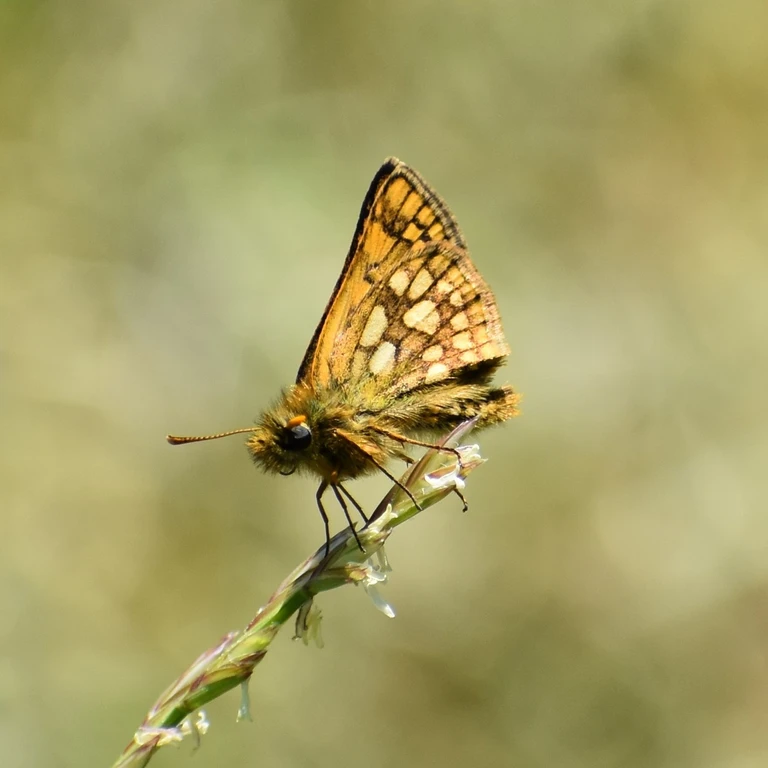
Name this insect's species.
Carterocephalus palaemon
